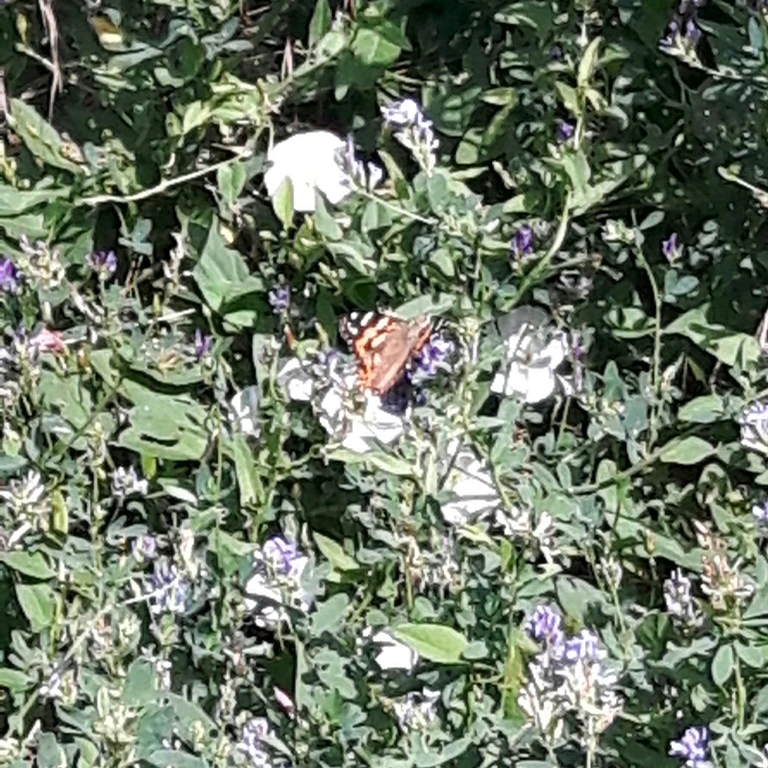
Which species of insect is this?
Vanessa cardui
